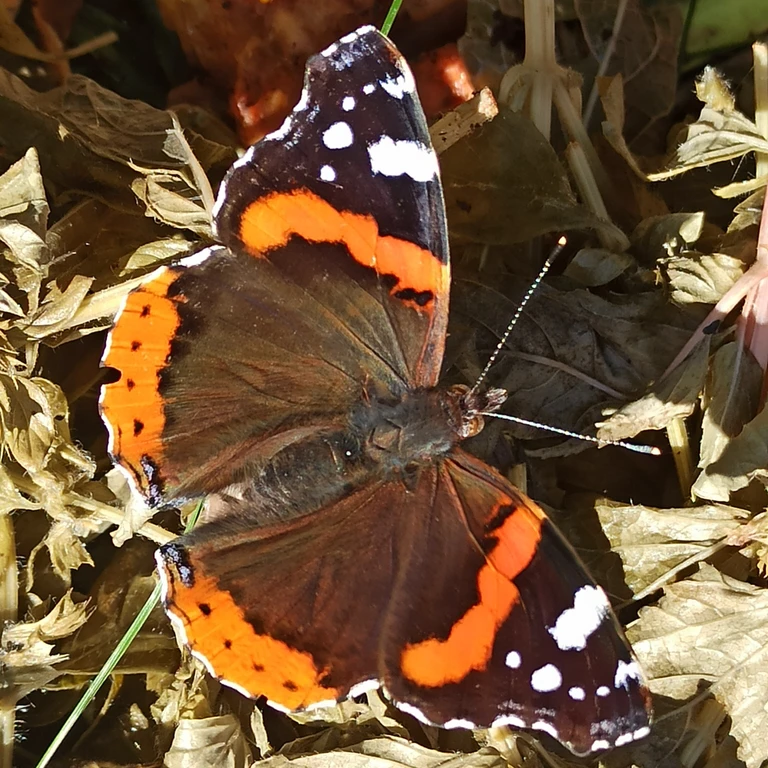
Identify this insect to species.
Vanessa atalanta
